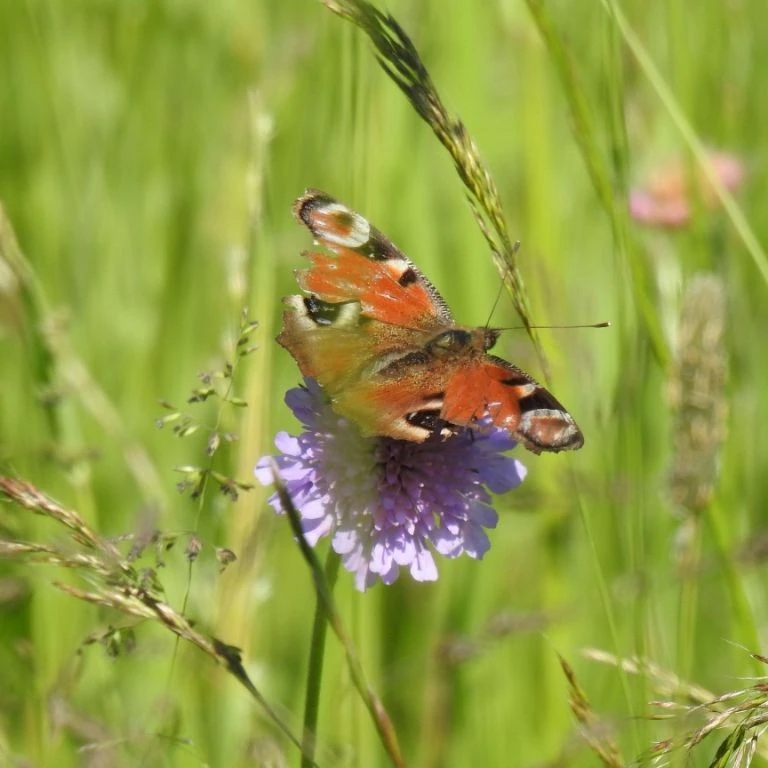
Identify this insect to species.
Aglais io
